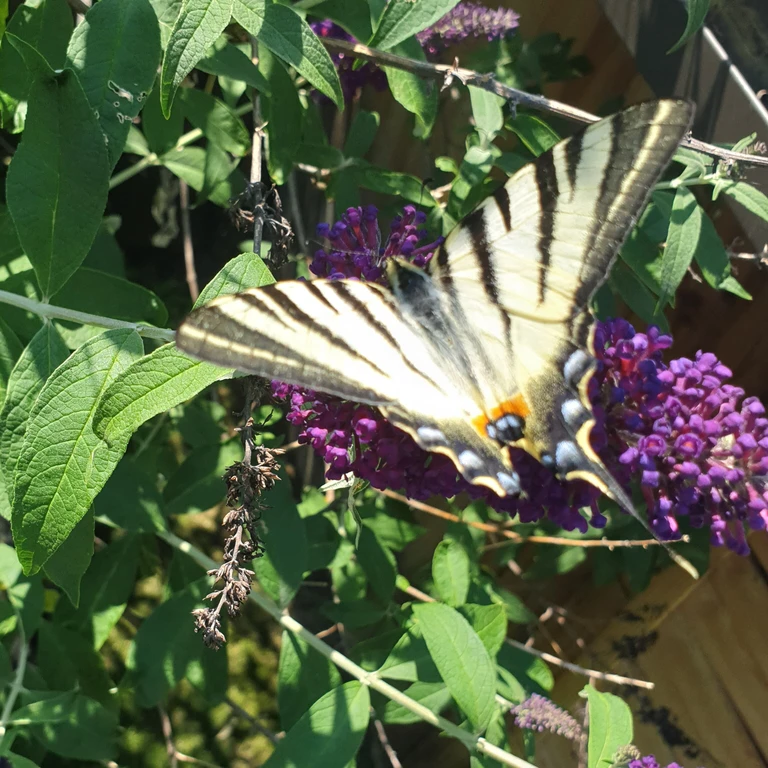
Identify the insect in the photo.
Iphiclides podalirius
